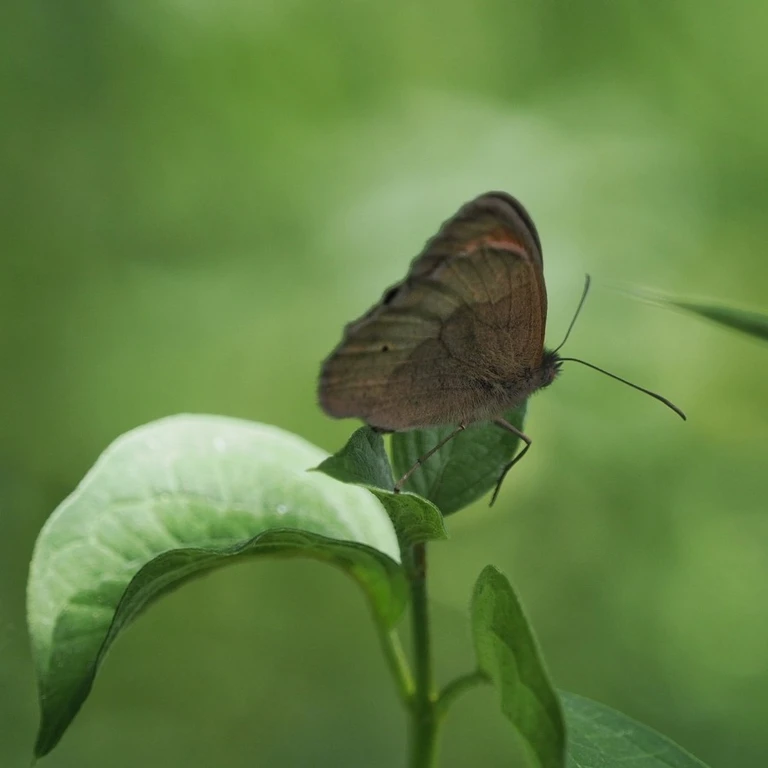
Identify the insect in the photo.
Maniola jurtina
